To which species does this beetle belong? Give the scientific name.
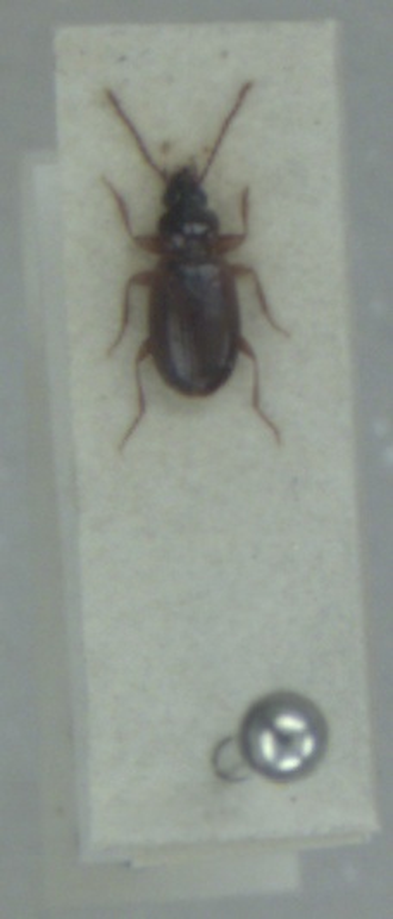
Trechus quadristriatus
